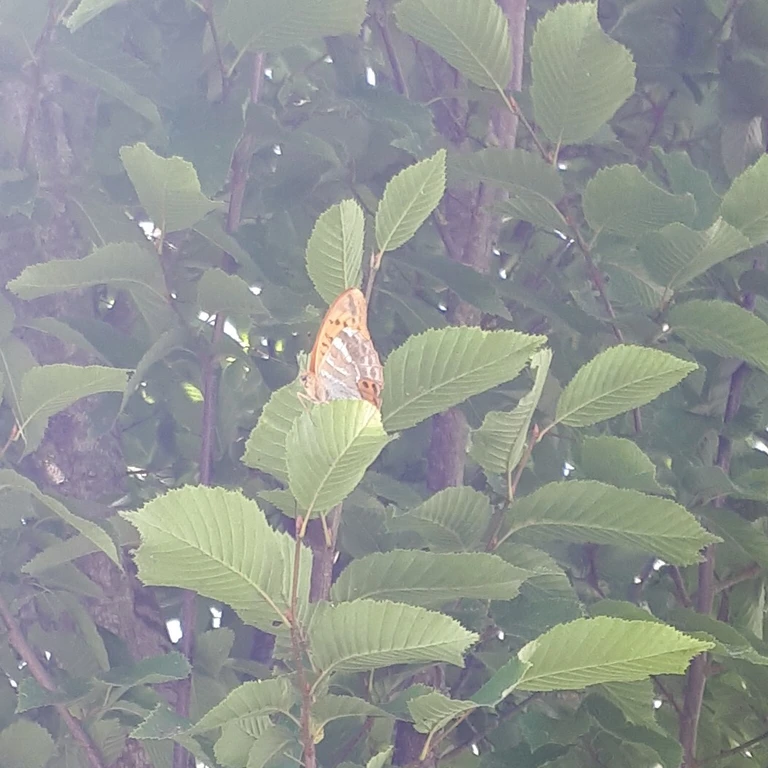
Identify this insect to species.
Argynnis paphia
